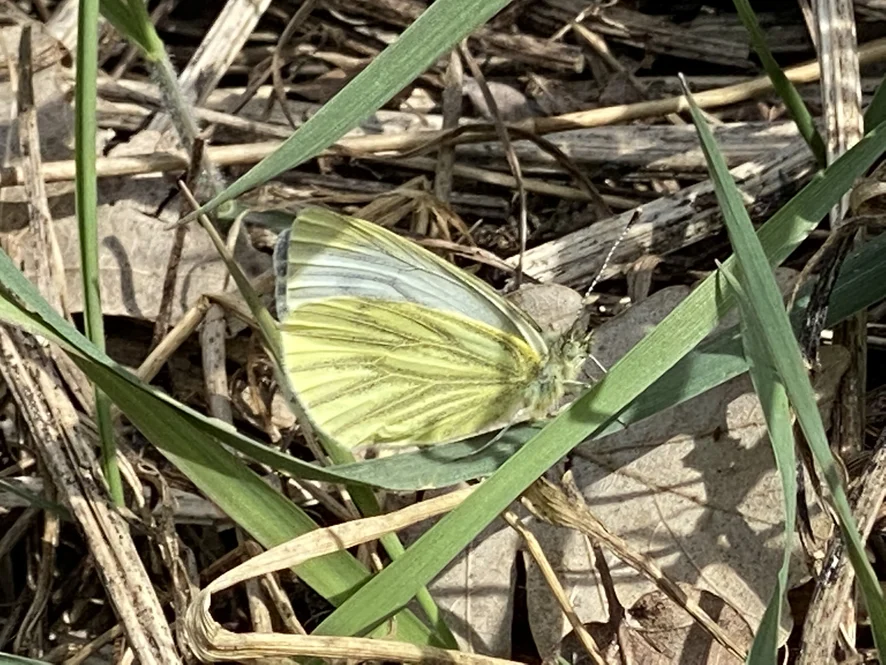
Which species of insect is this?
Pieris napi
